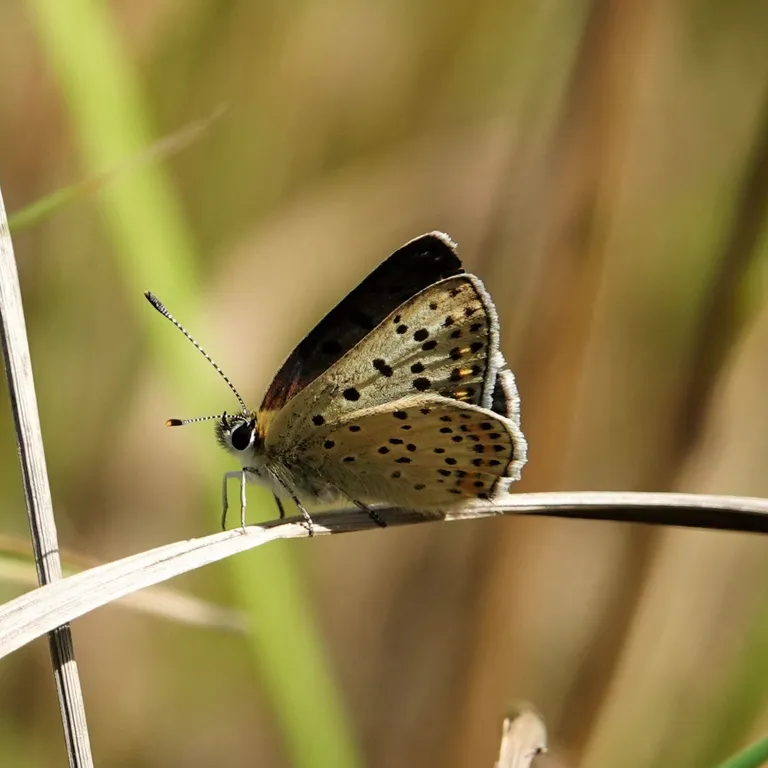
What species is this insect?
Lycaena tityrus (also Loweia tityrus)
